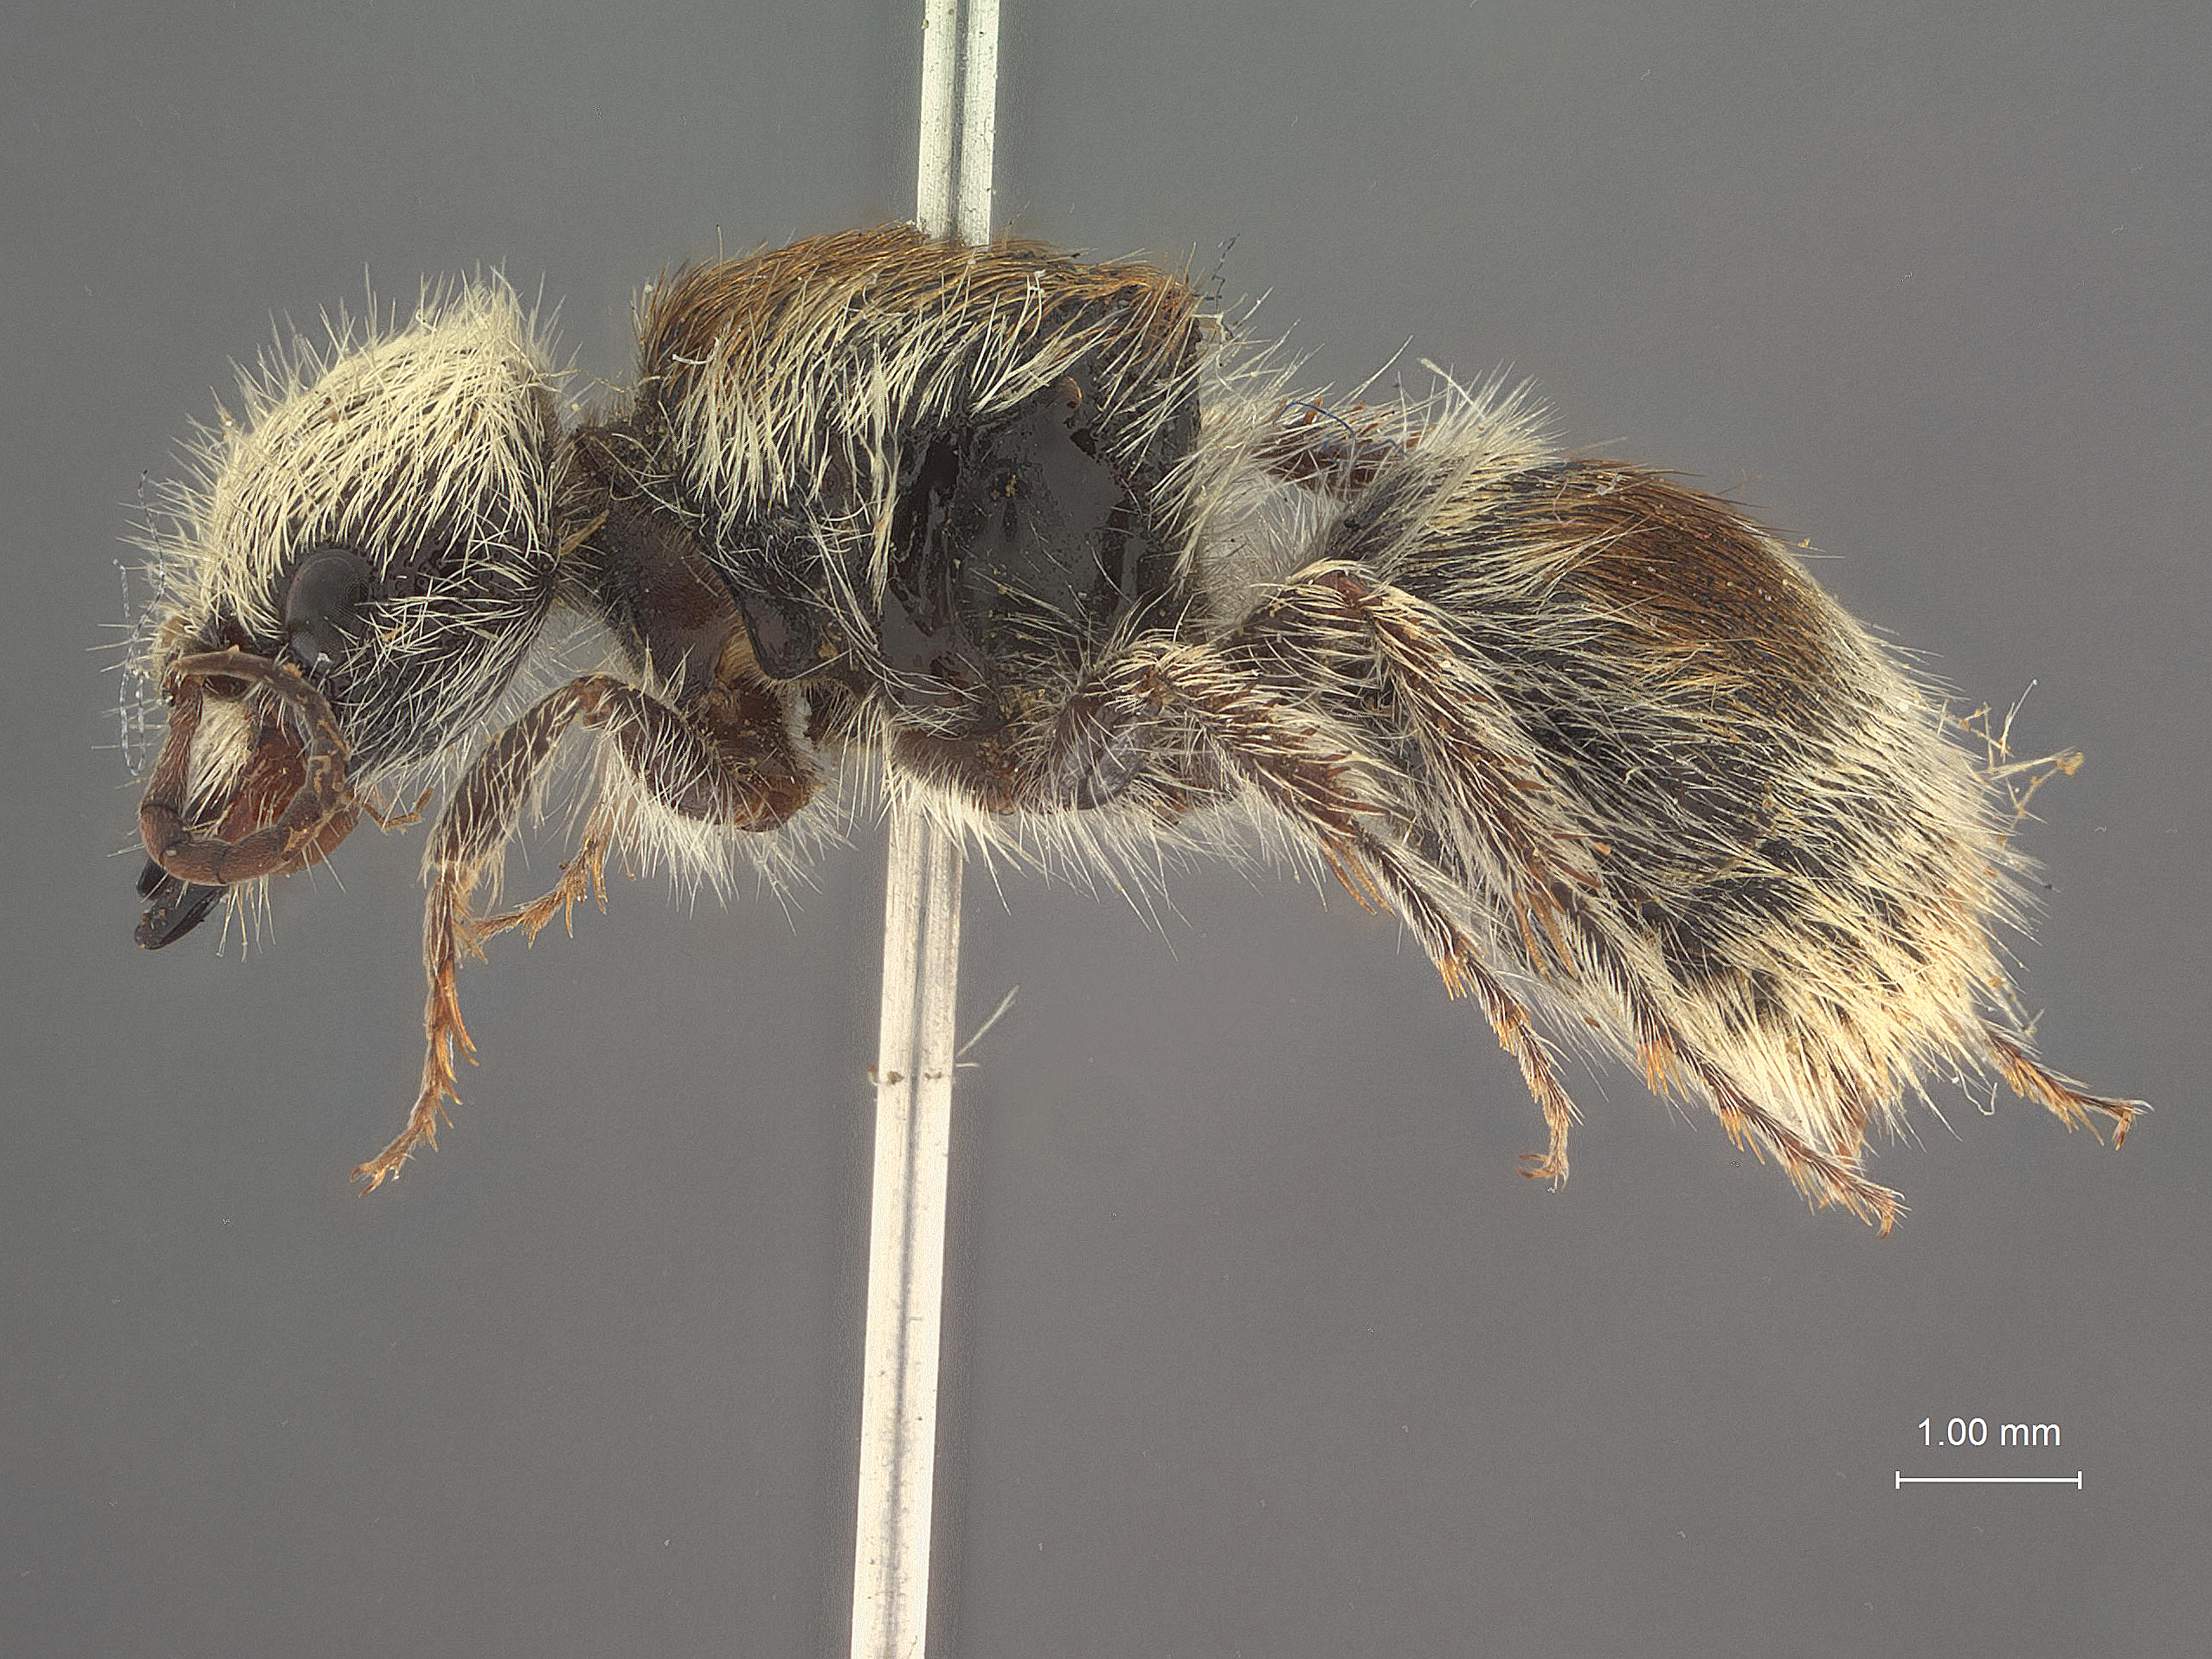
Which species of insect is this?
Euspinolia krombeini
